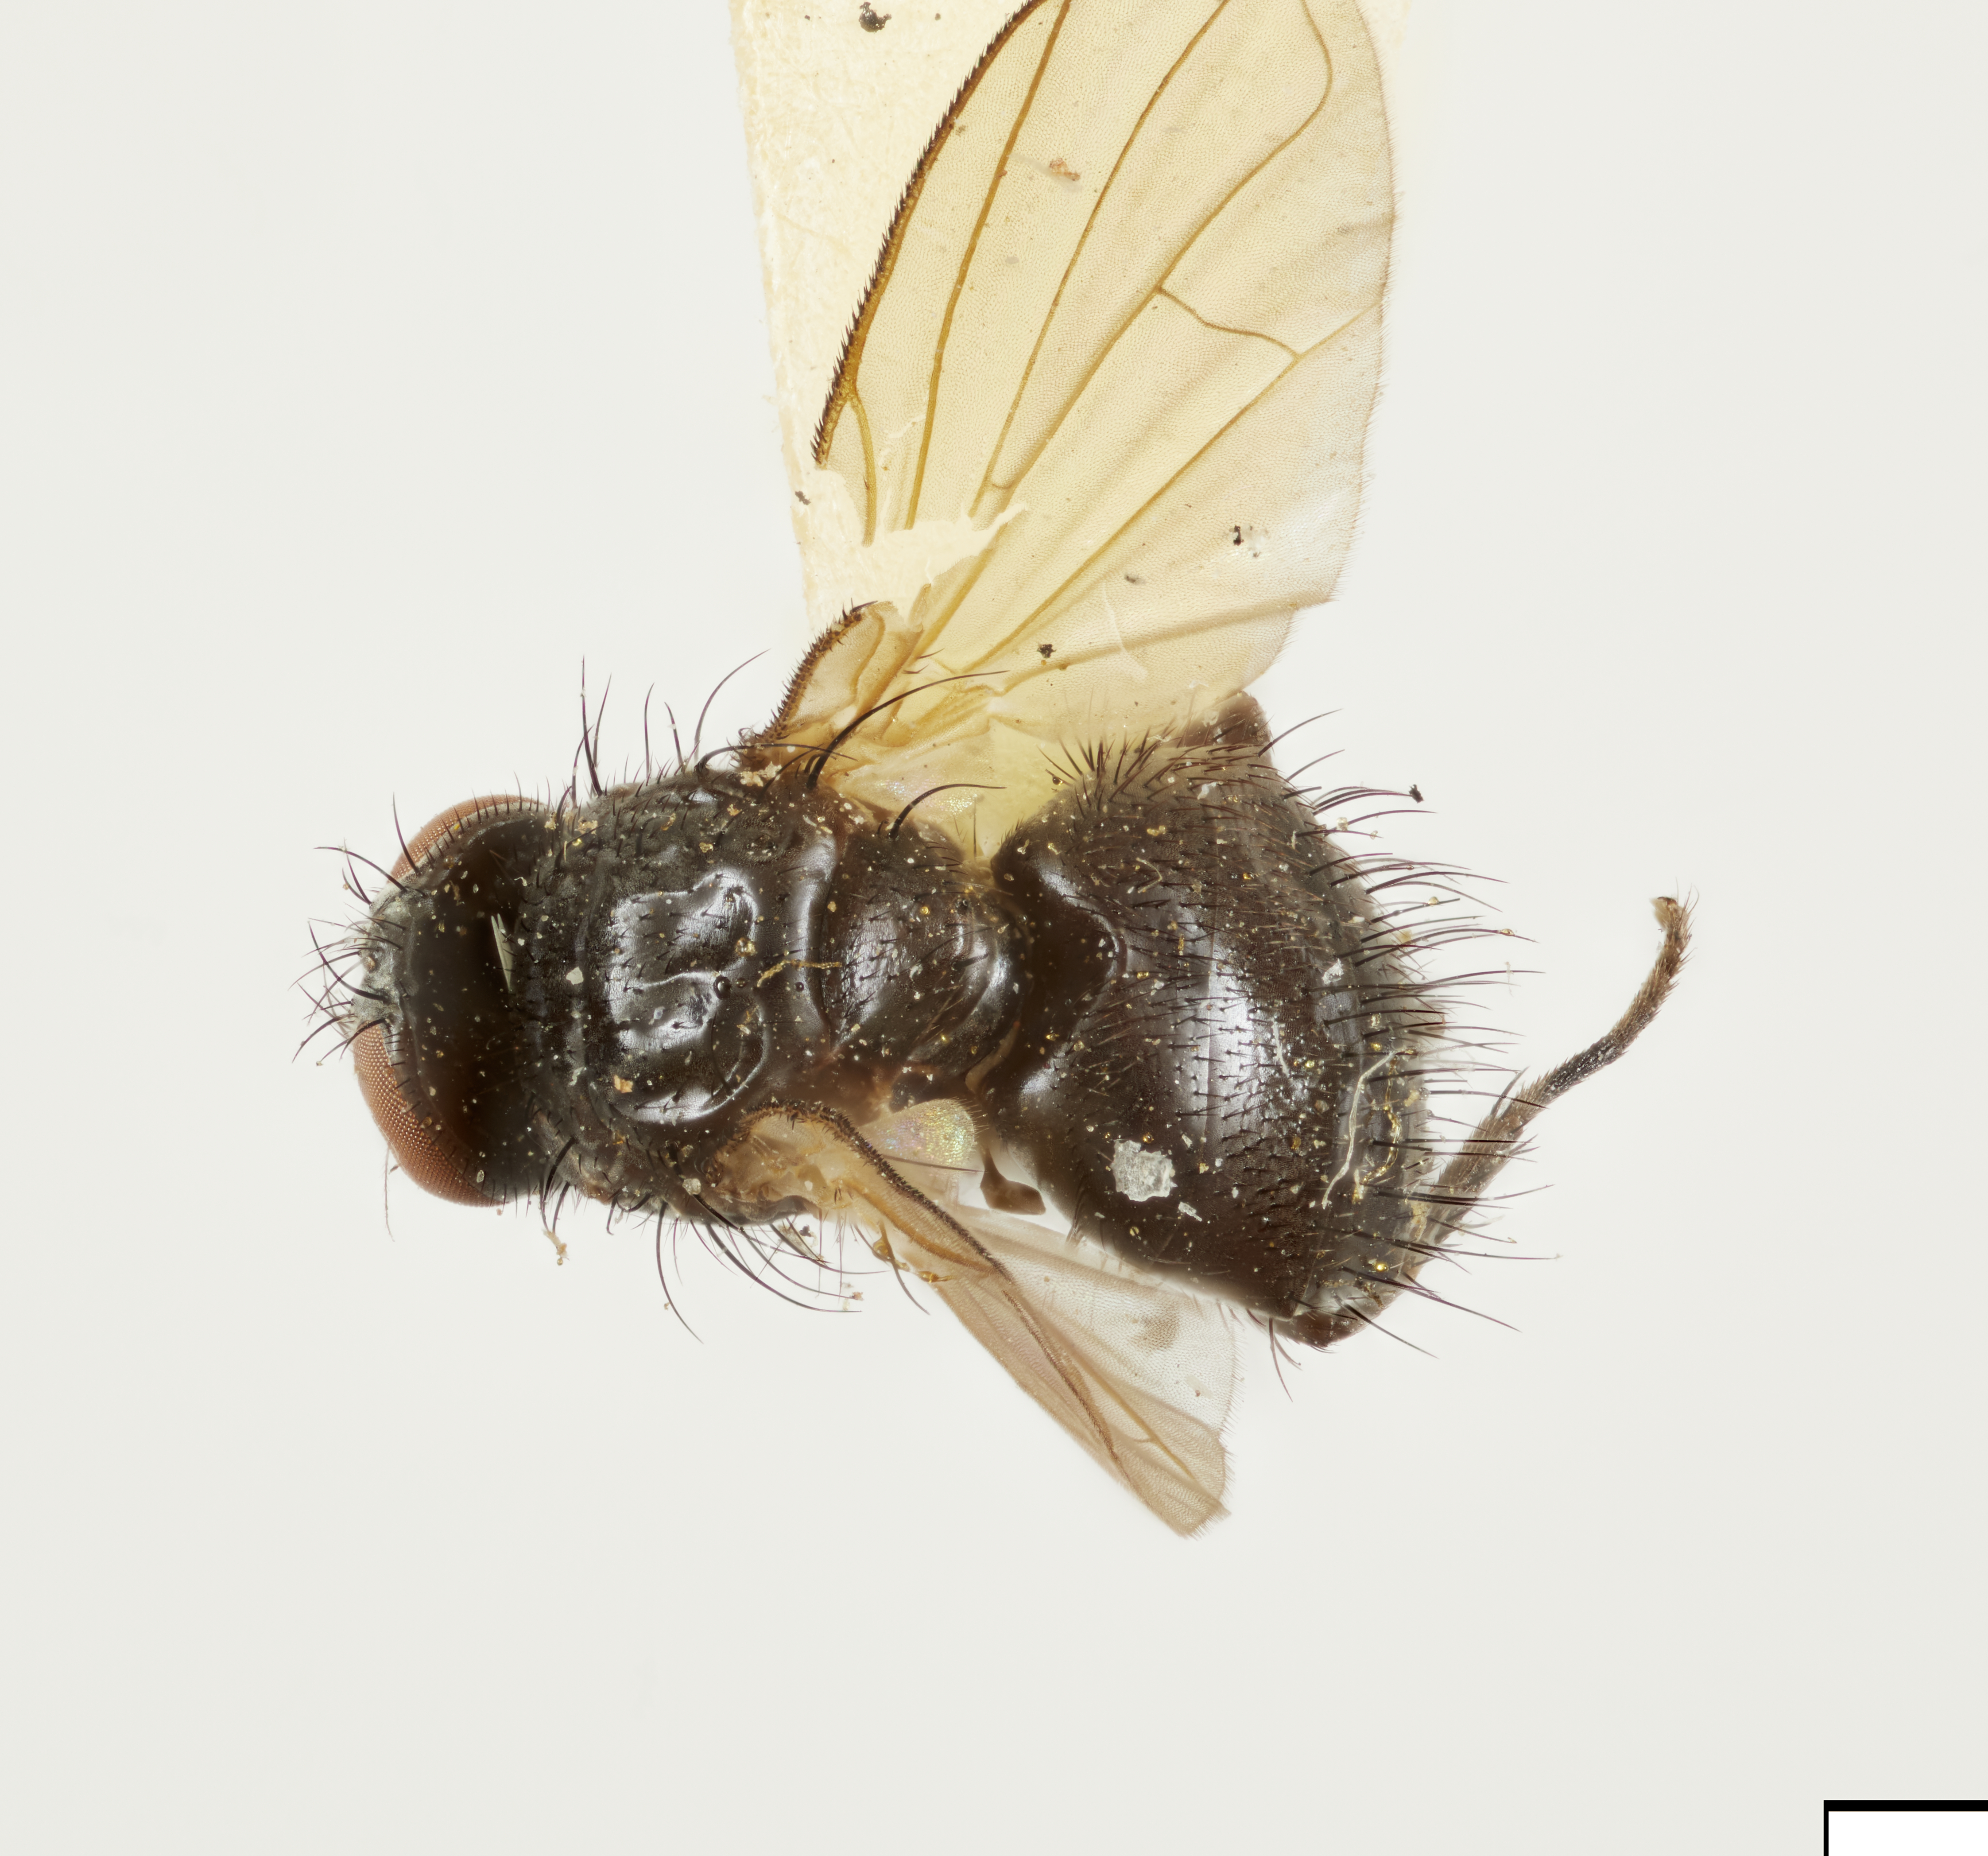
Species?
Anthomyiopsis cypseloides
